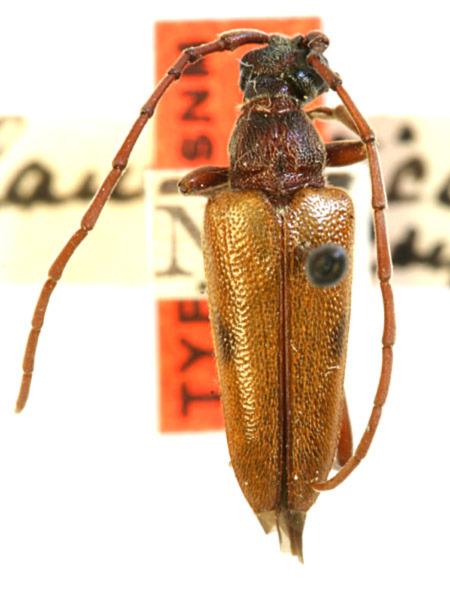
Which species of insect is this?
Leptura laurentica (also Lepturopsis biforis)
